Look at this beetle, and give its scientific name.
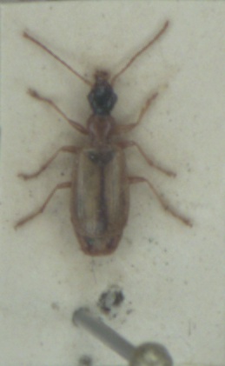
Demetrias atricapillus
